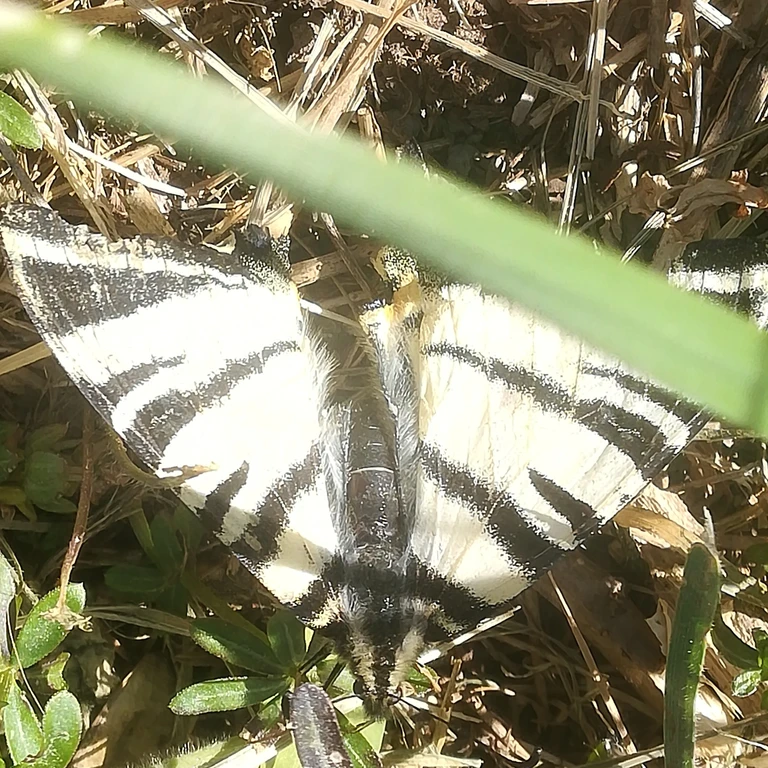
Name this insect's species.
Iphiclides podalirius
